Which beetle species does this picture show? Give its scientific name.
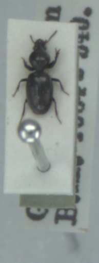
Dyschirius obscurus
